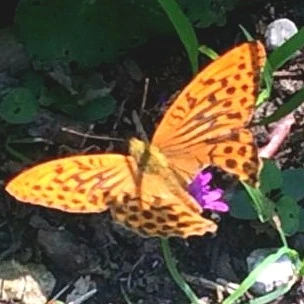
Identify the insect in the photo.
Argynnis paphia
